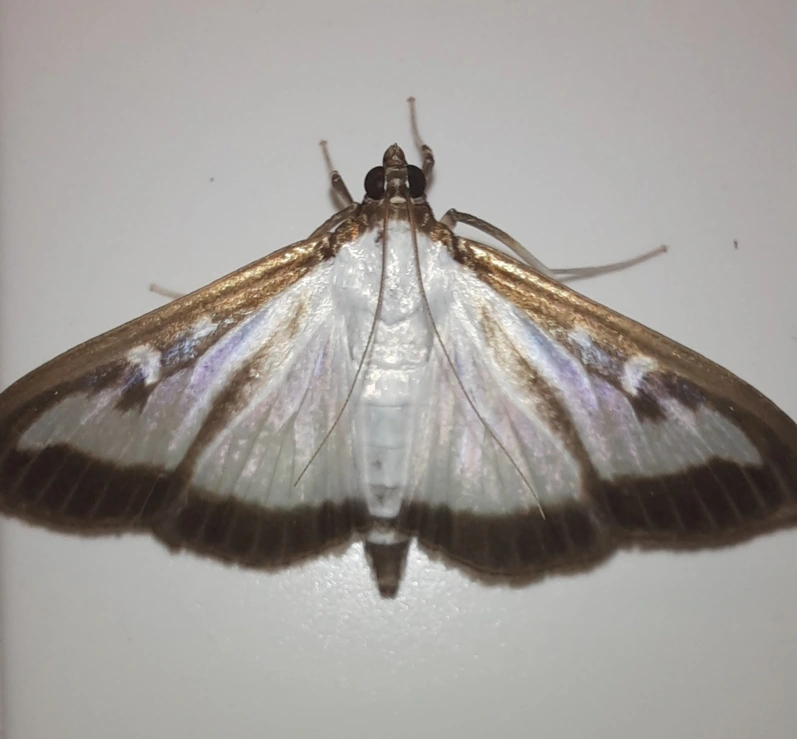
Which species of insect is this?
Cydalima perspectalis
